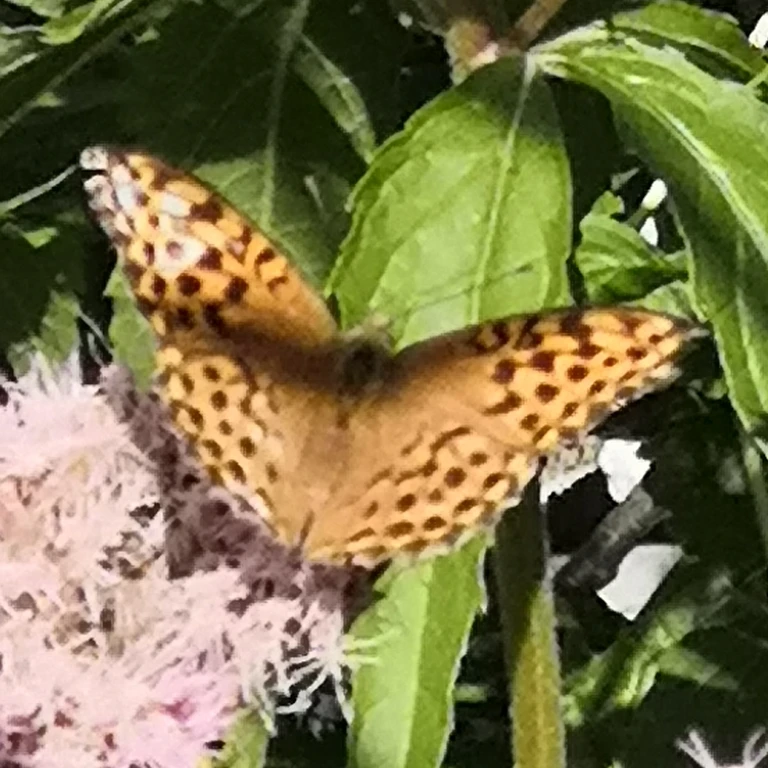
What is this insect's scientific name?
Argynnis paphia
